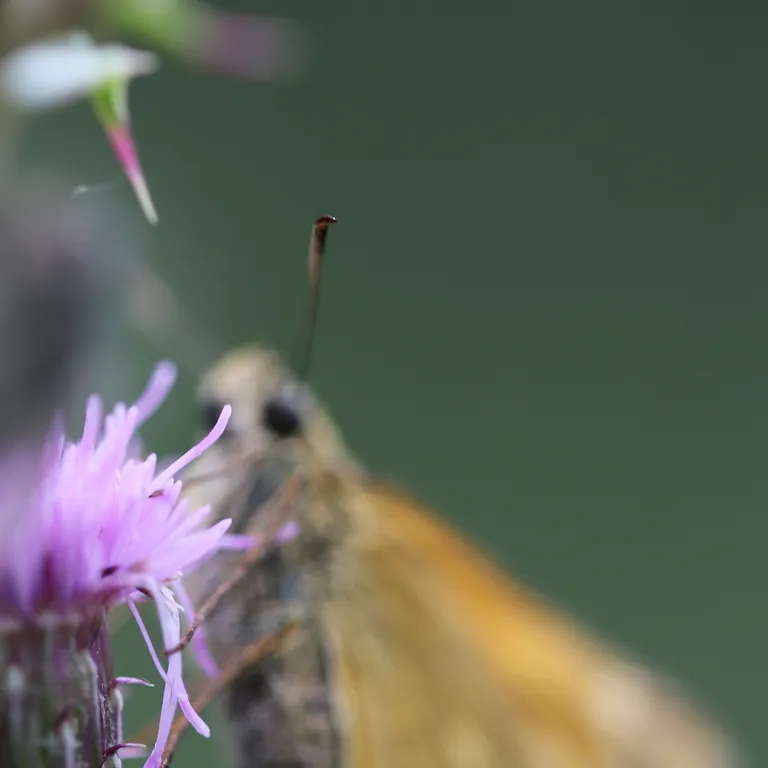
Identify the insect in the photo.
Ochlodes sylvanus (also Ochlodes venata)
